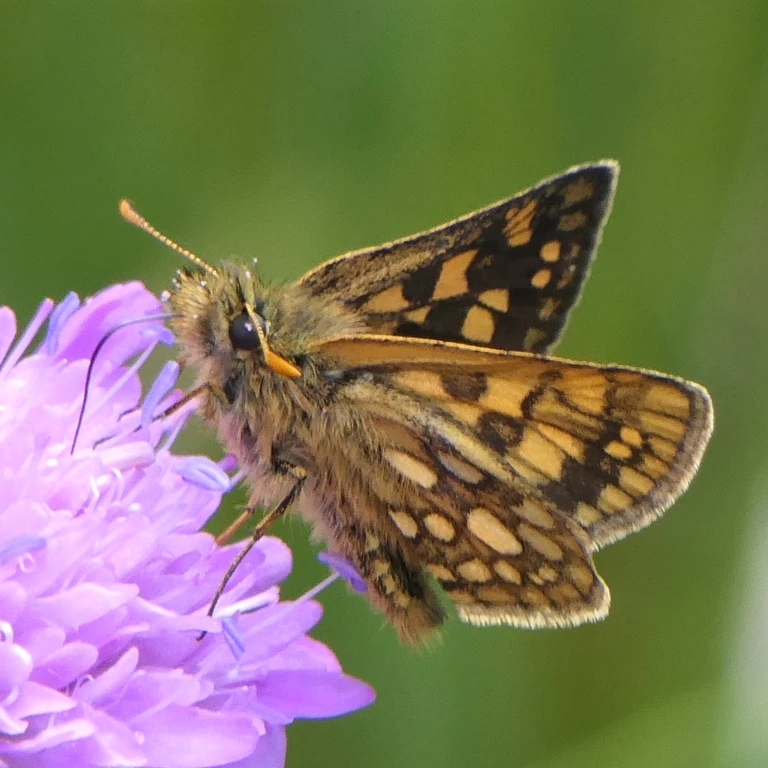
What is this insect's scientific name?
Carterocephalus palaemon
